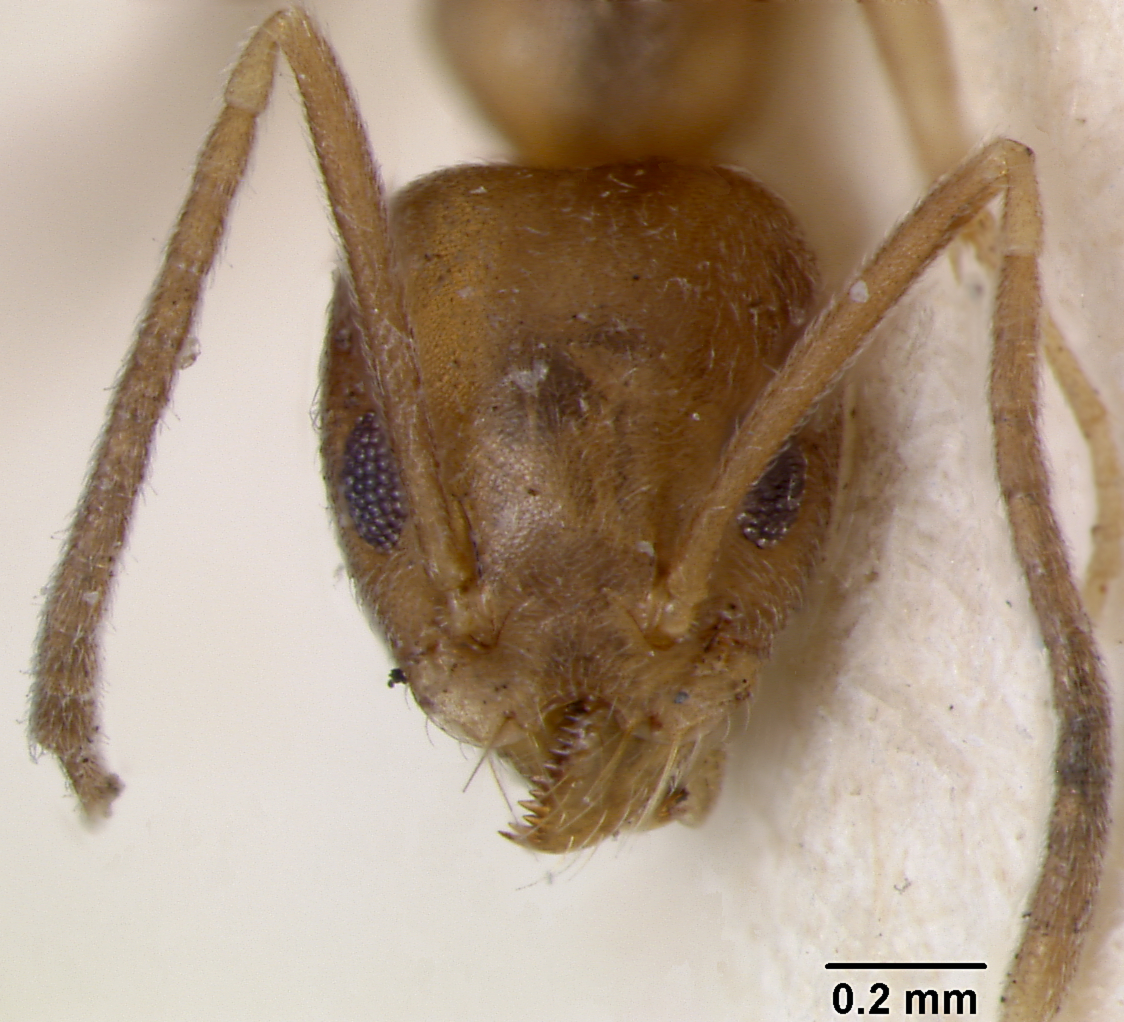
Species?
Technomyrmex schimmeri
